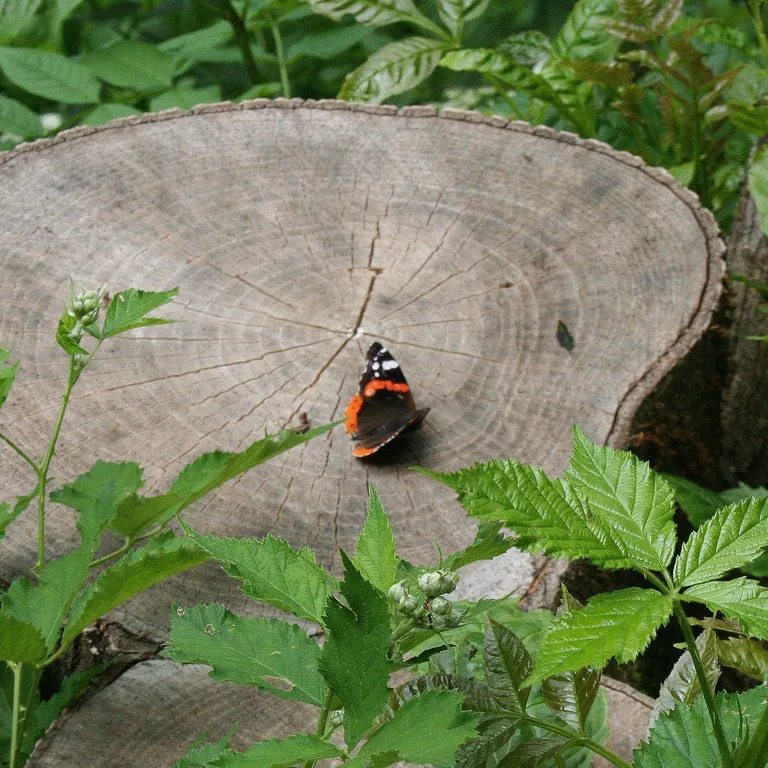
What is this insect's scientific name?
Vanessa atalanta
